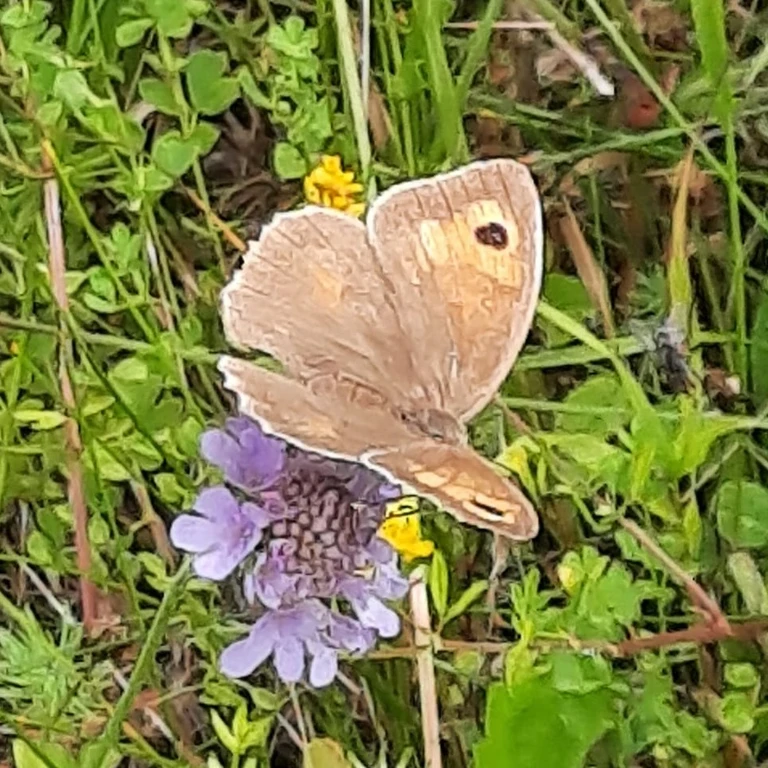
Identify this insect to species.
Maniola jurtina
